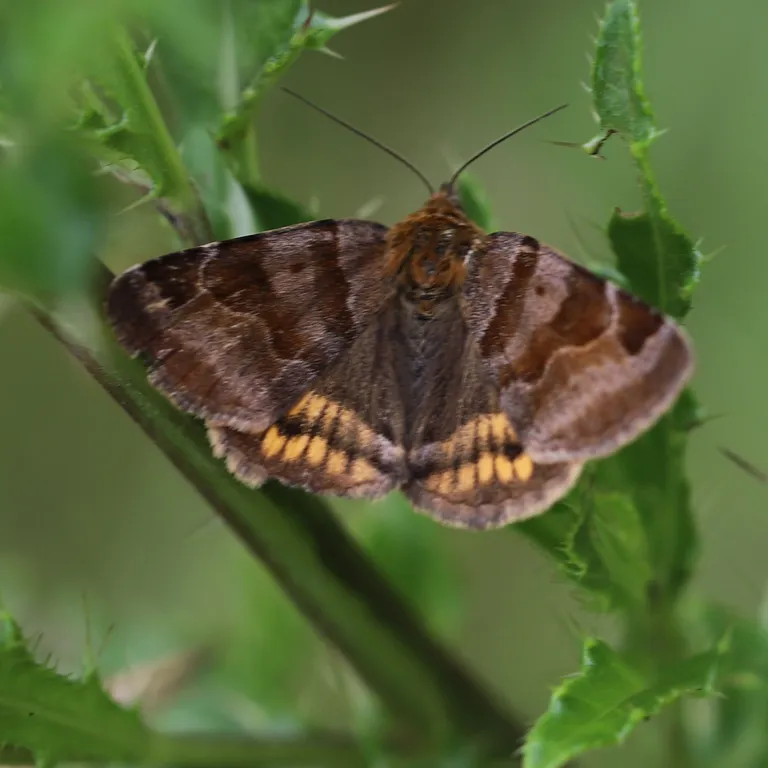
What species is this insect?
Euclidia glyphica
